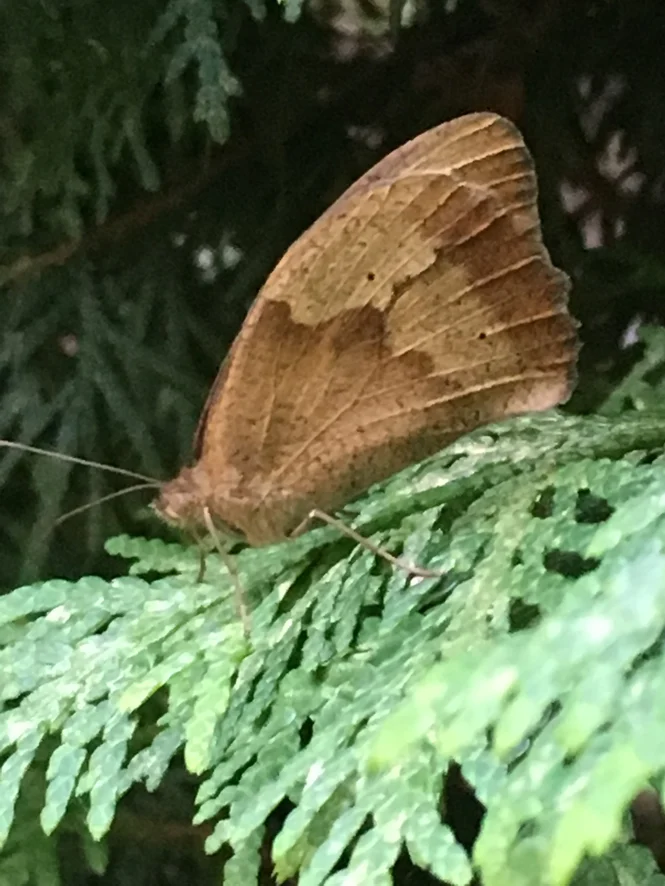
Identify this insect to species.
Maniola jurtina
